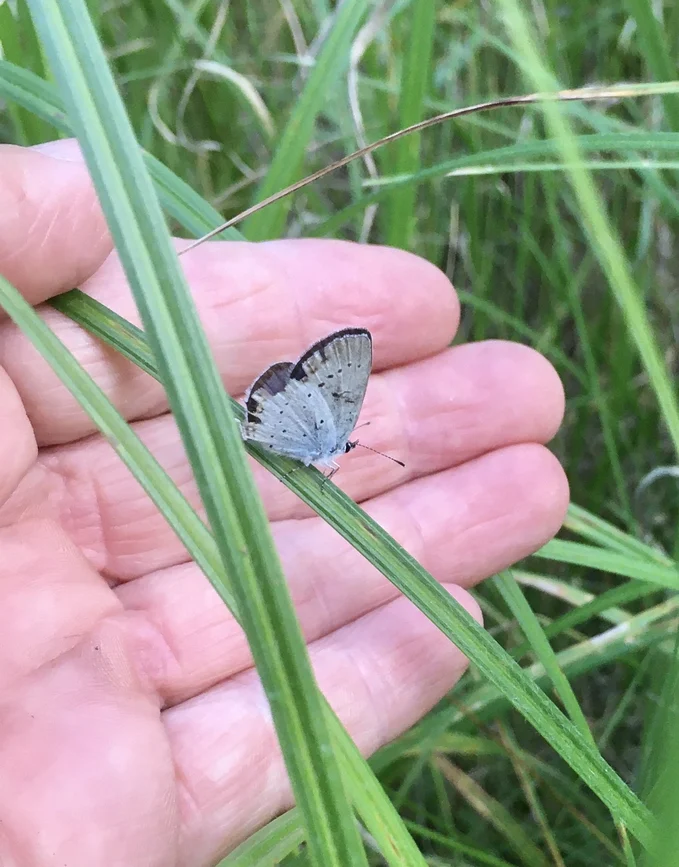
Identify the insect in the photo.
Cupido argiades (also Elkalyce argiades)
